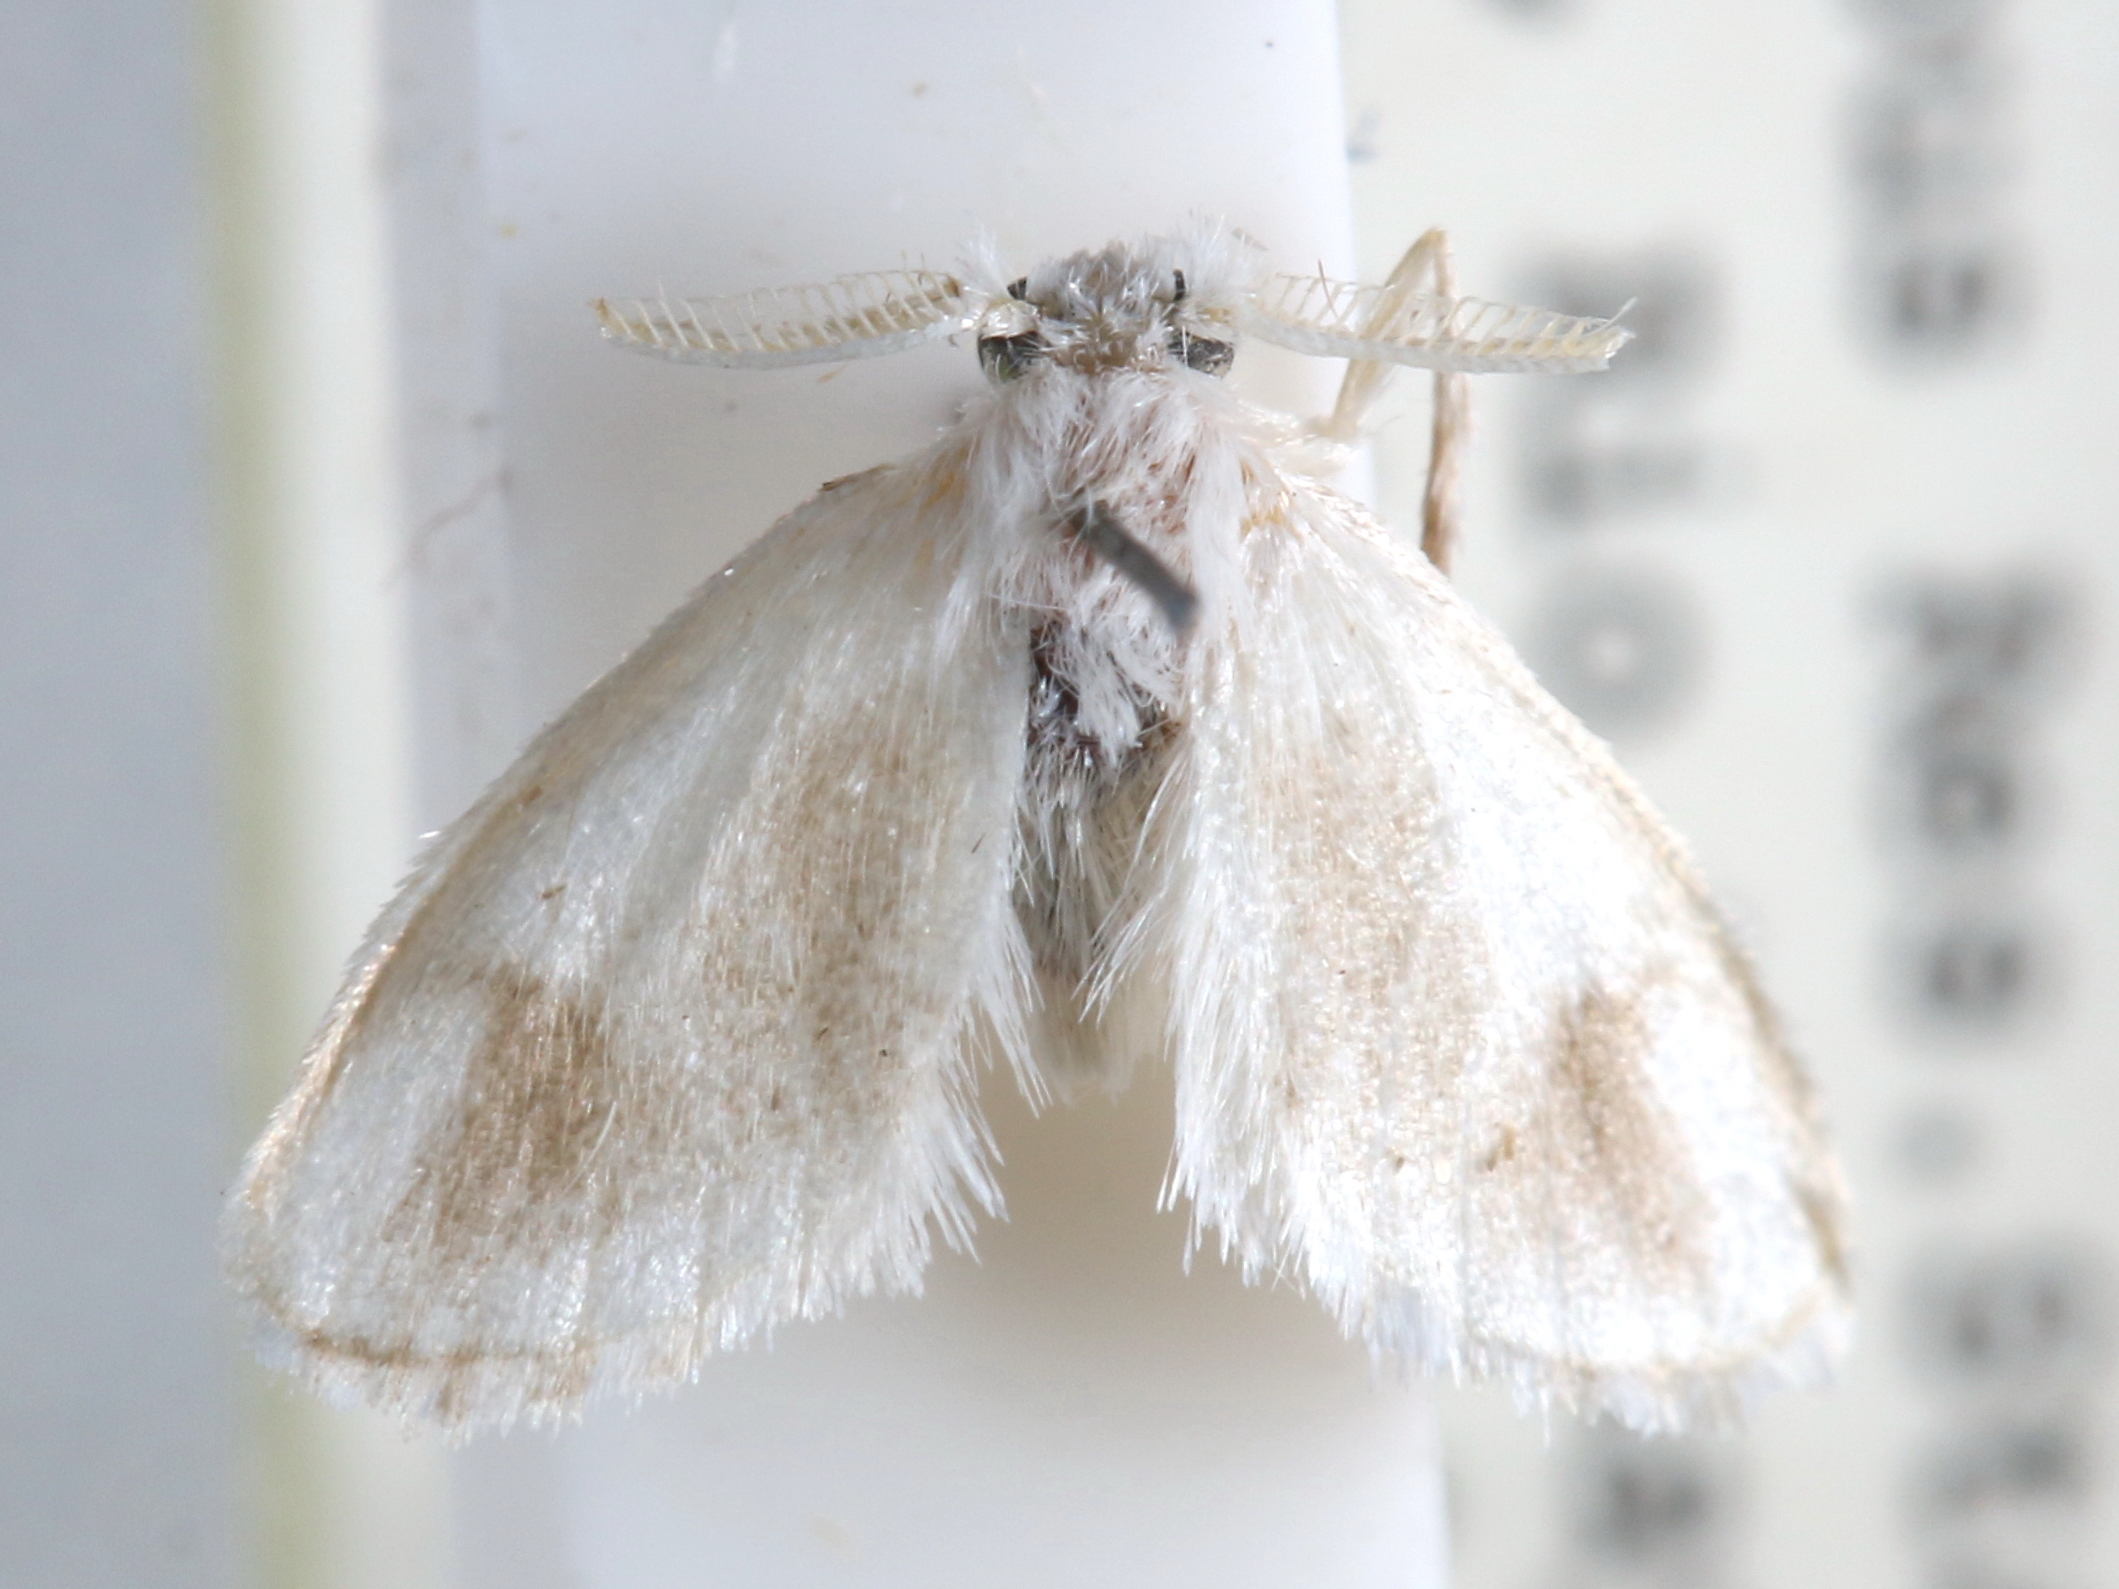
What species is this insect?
Microrape signata
